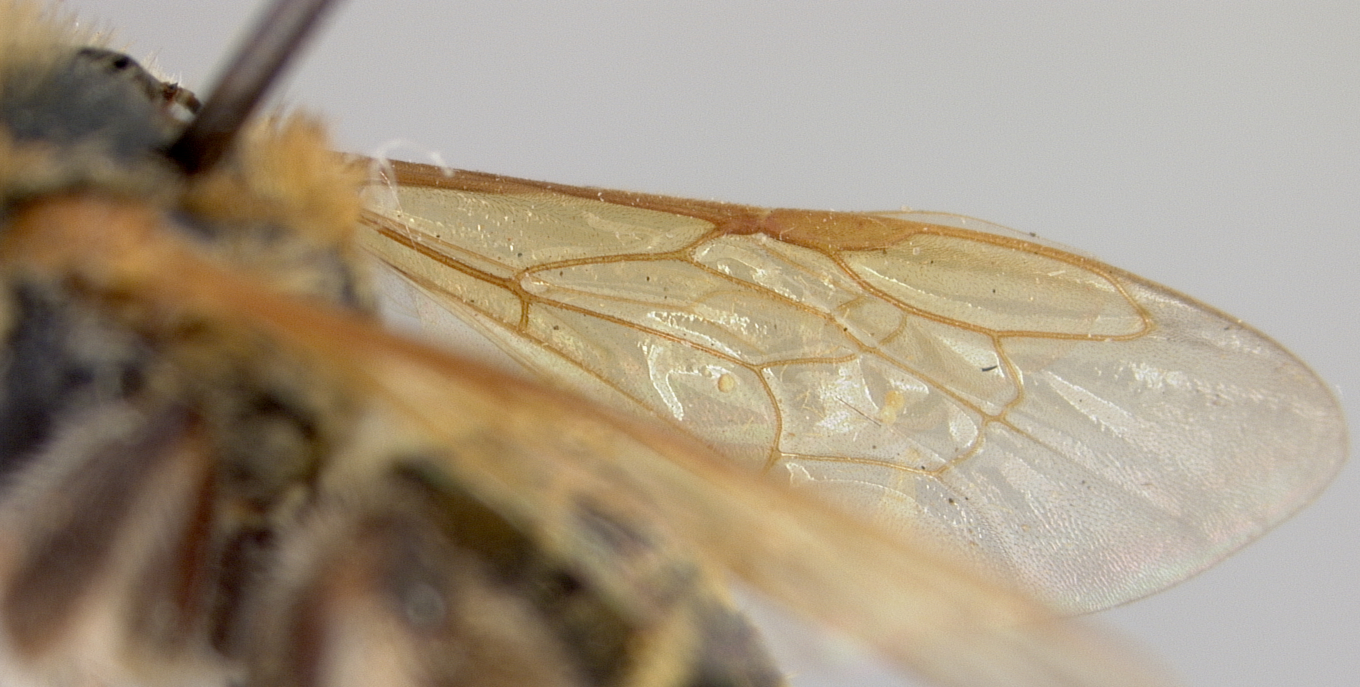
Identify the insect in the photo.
Melissodes peleni
